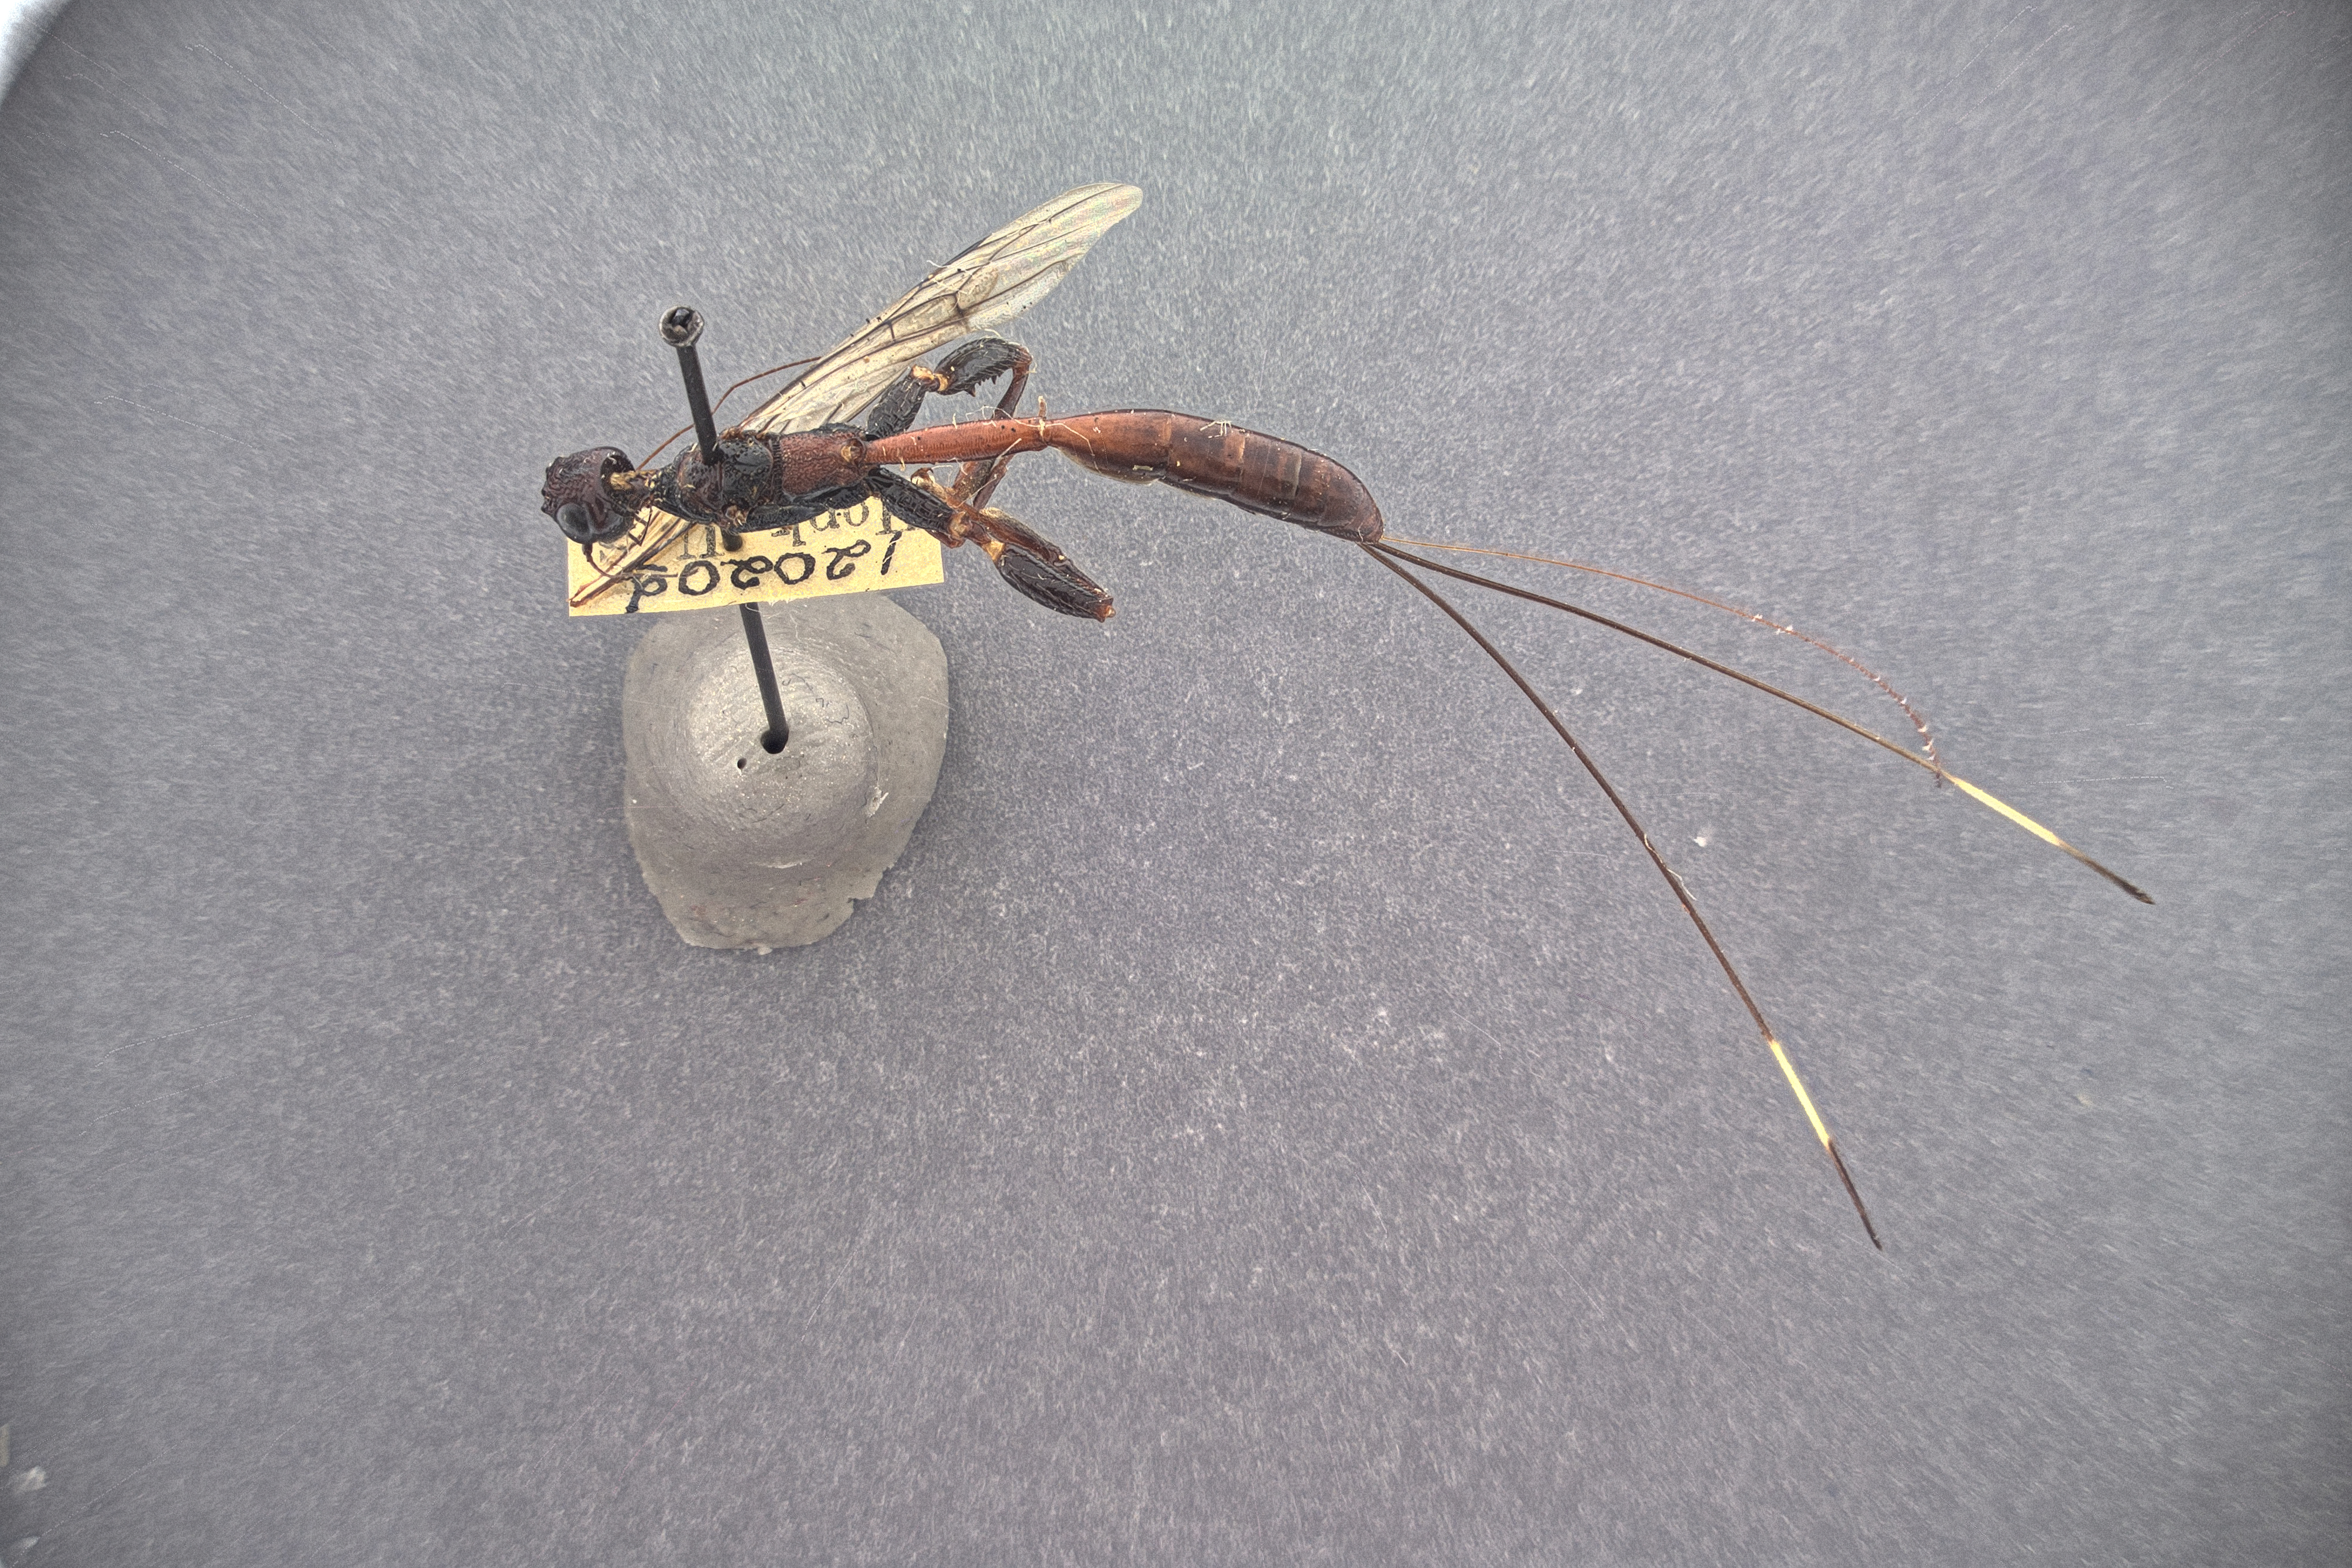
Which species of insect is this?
Megischus arizonicus
